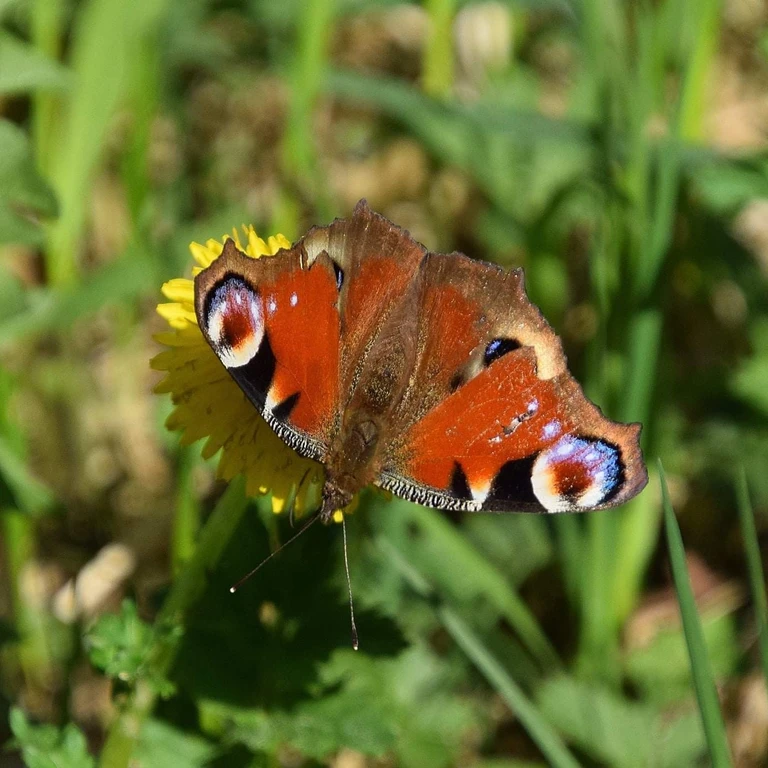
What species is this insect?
Aglais io
